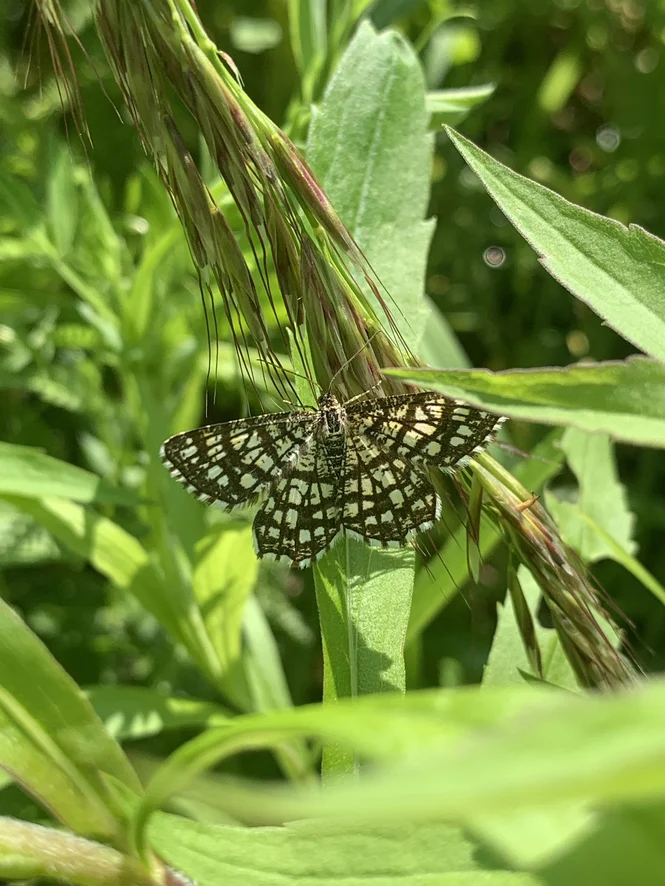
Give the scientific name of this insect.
Chiasmia clathrata
